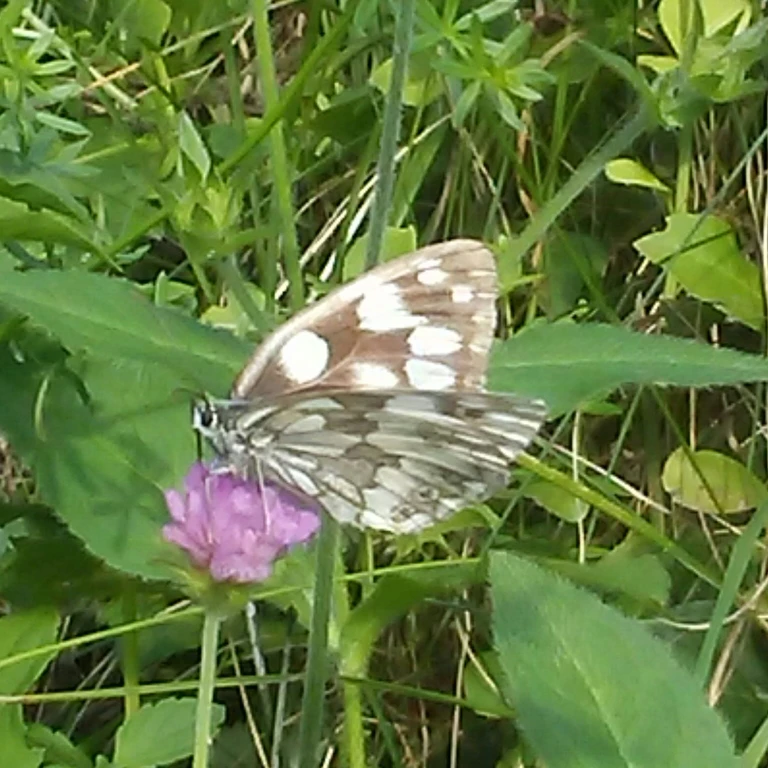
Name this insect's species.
Melanargia galathea
